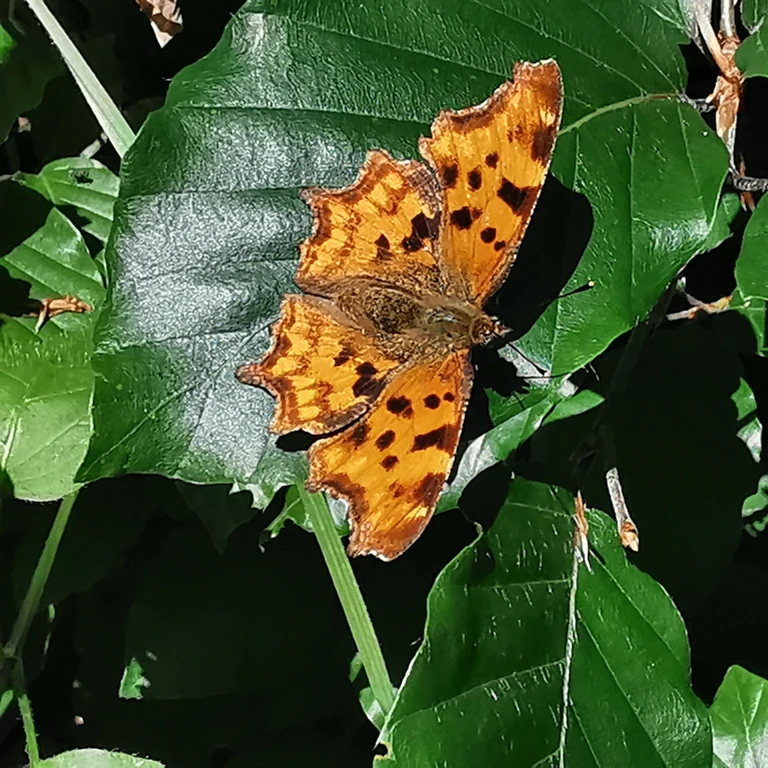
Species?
Polygonia c-album
